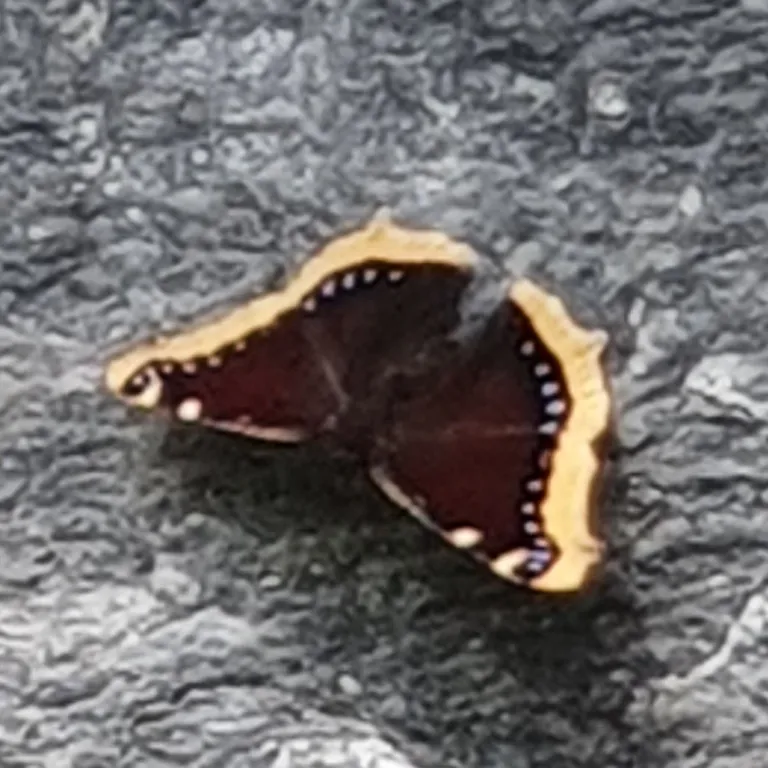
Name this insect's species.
Nymphalis antiopa
